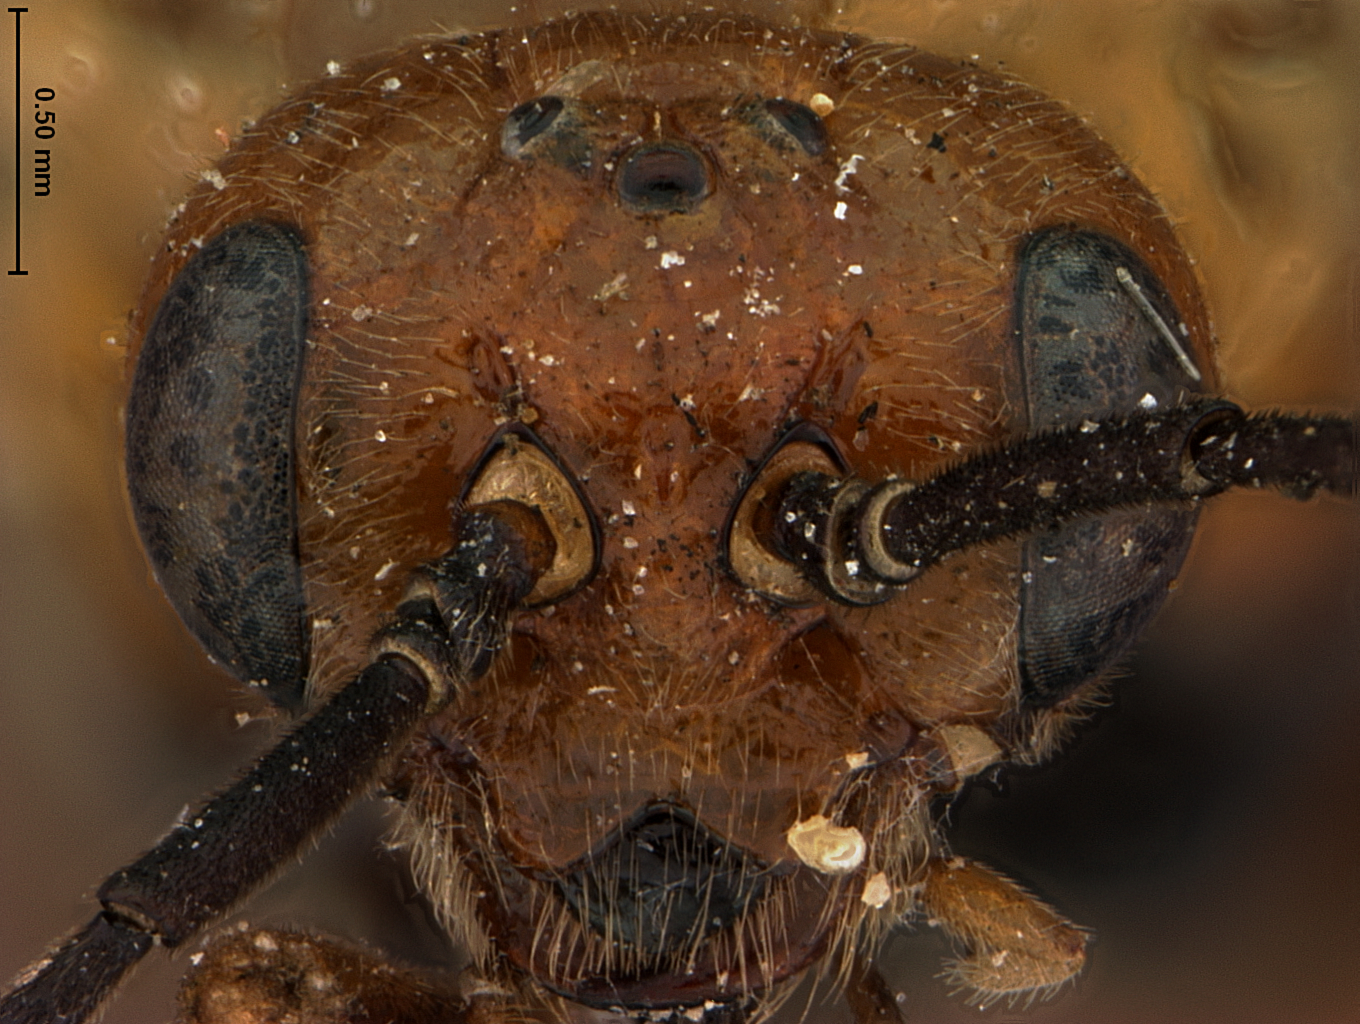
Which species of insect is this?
Hemichroa washingtonia
